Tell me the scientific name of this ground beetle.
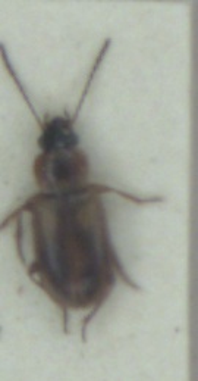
Acupalpus dorsalis
